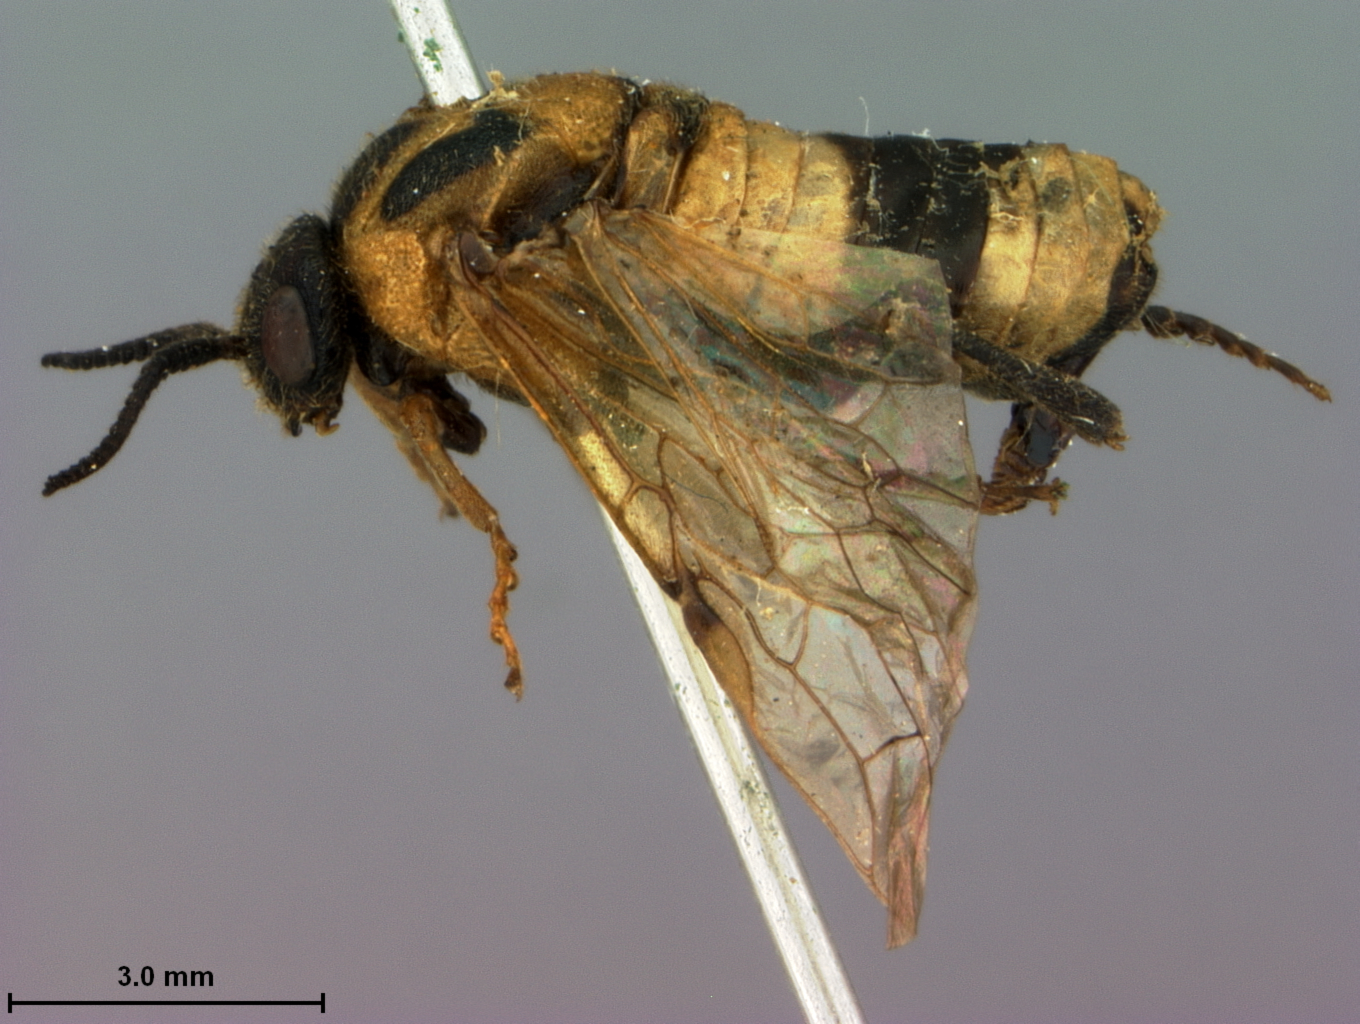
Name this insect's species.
Diprion nipponica
